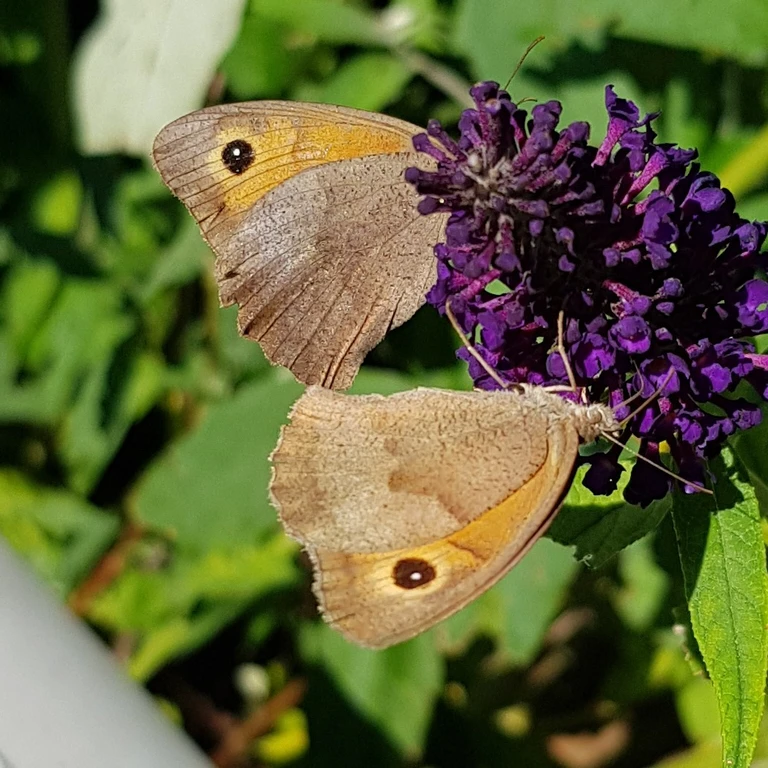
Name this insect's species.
Maniola jurtina
